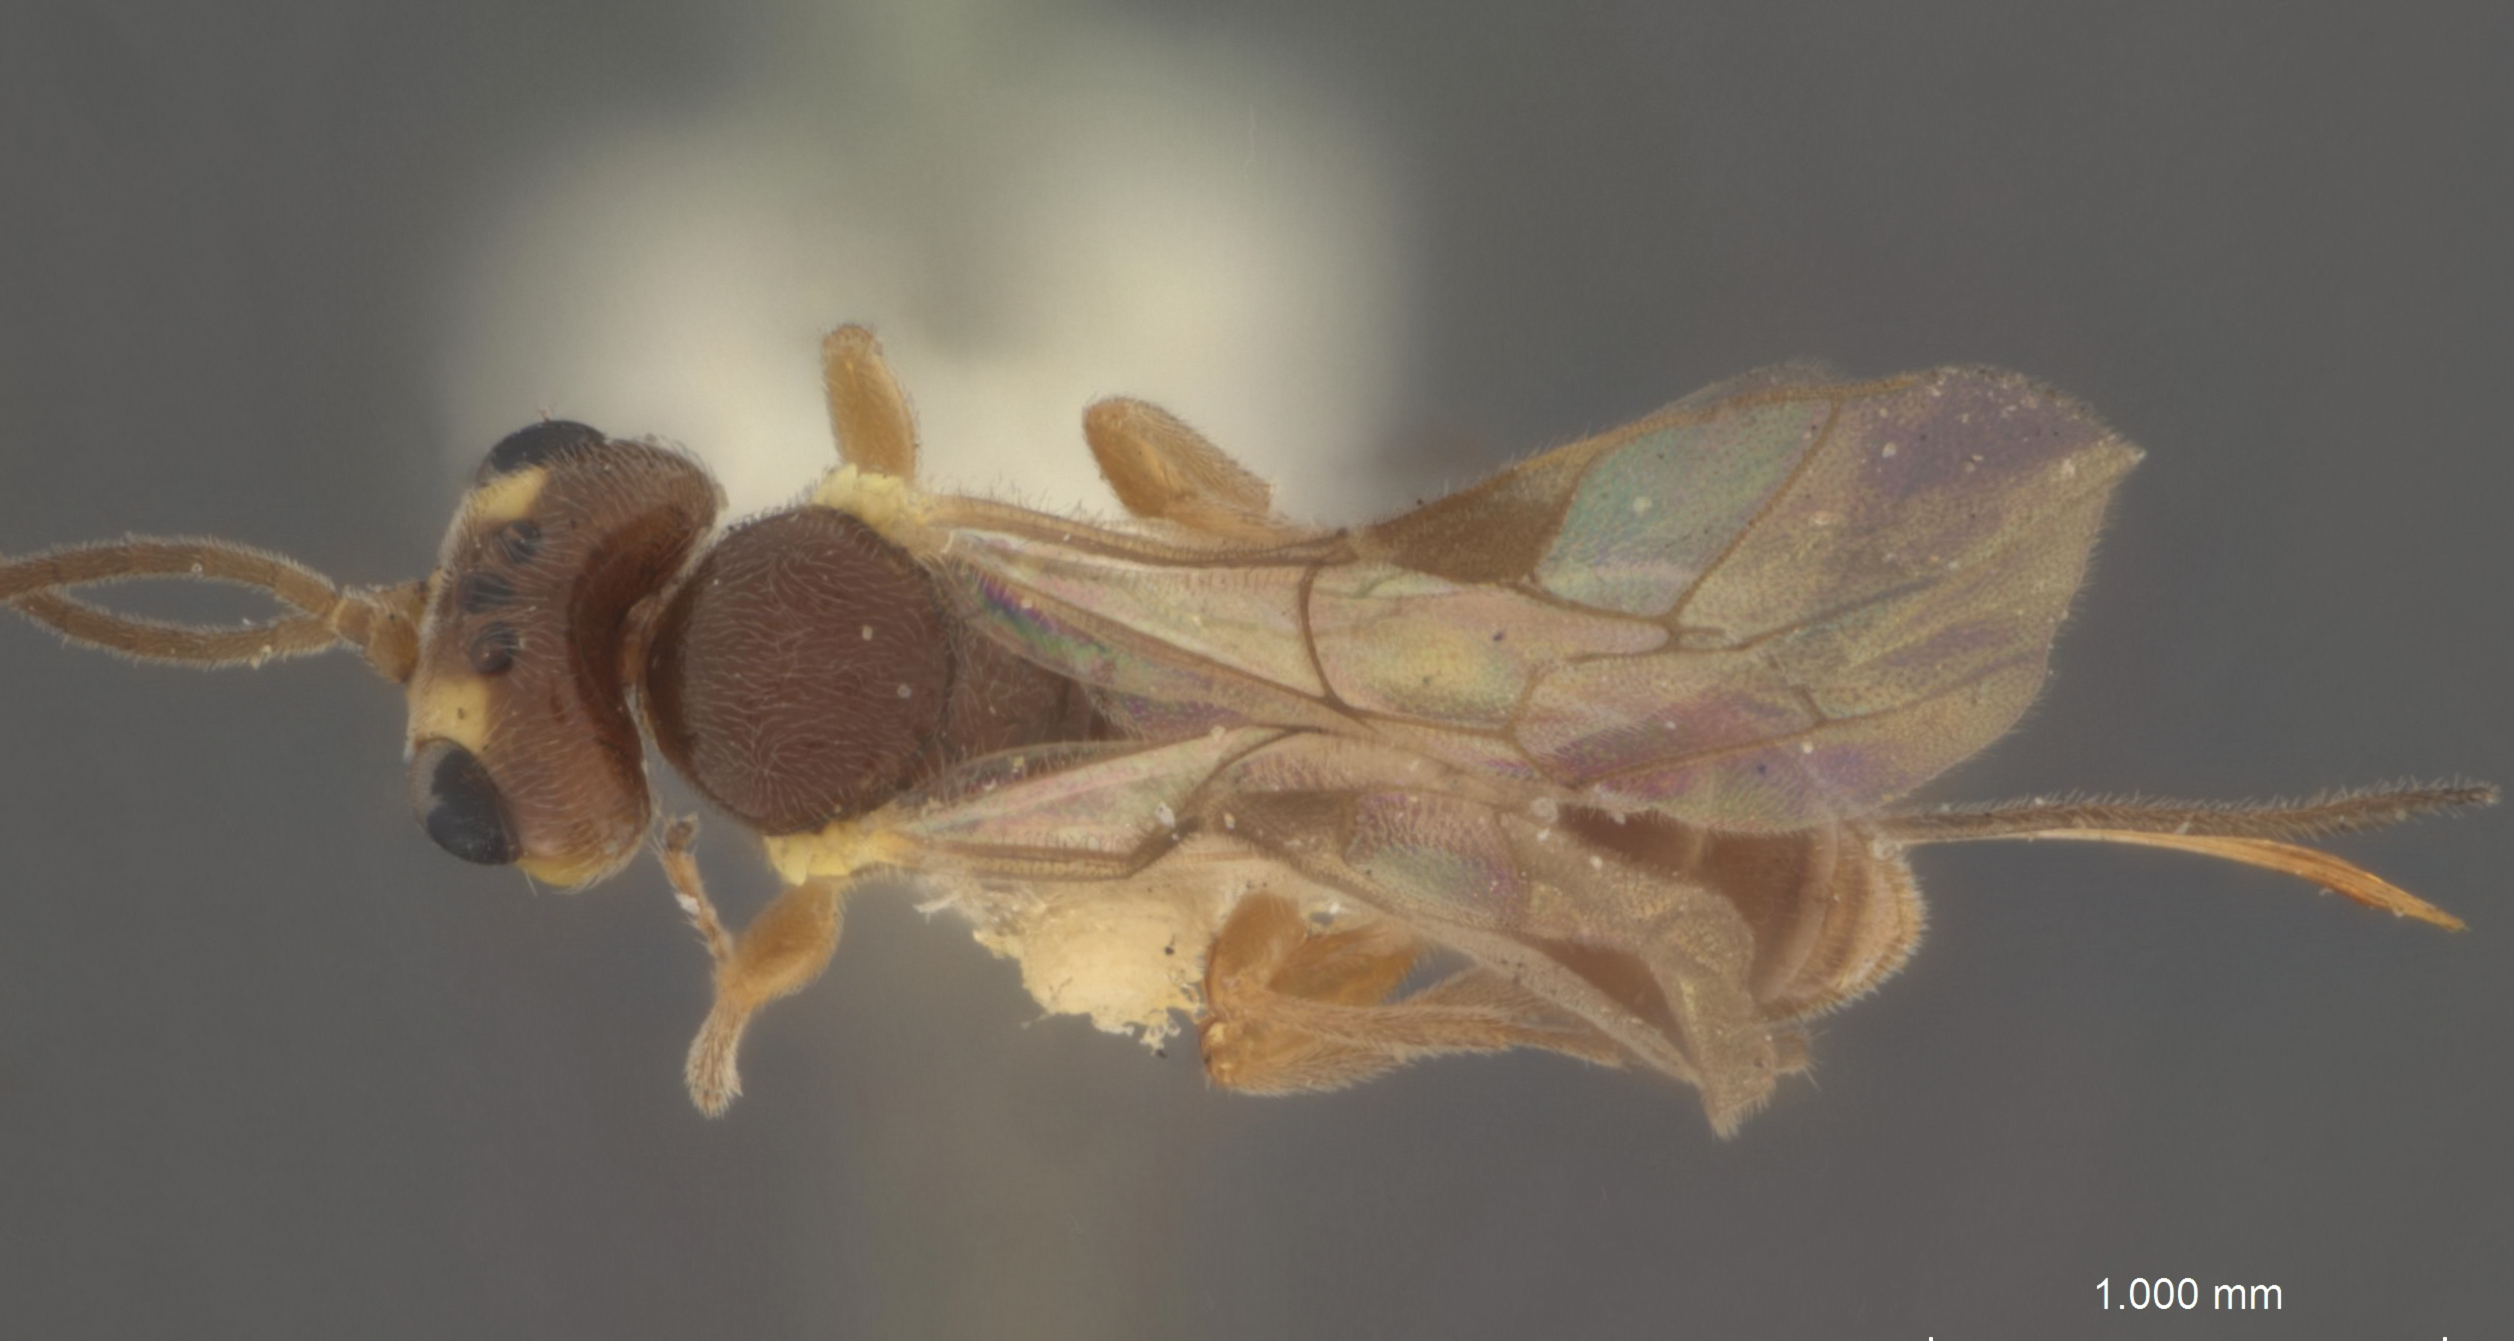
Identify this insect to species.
Lysiognatha bridwelli
